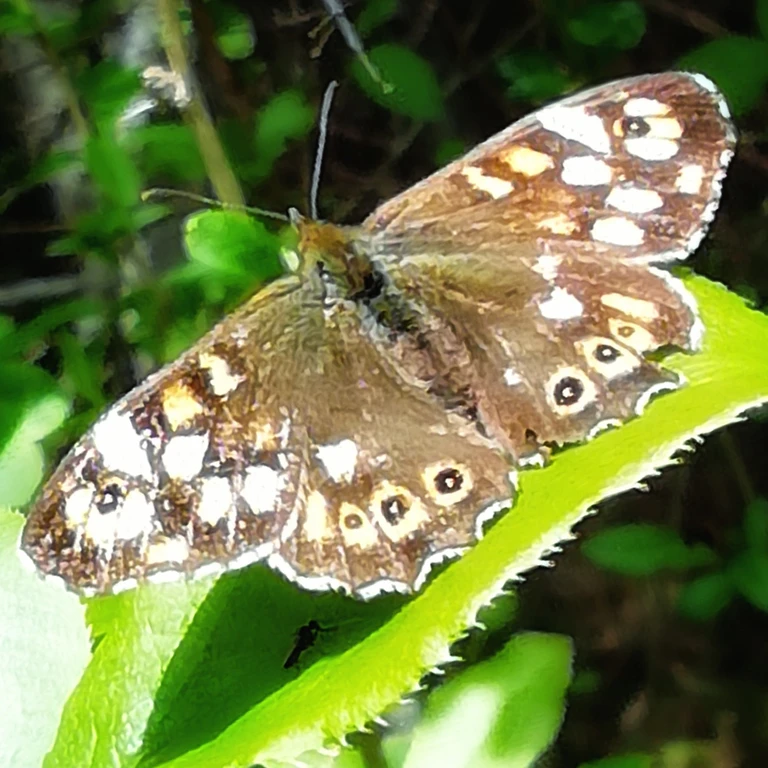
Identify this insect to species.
Pararge aegeria
